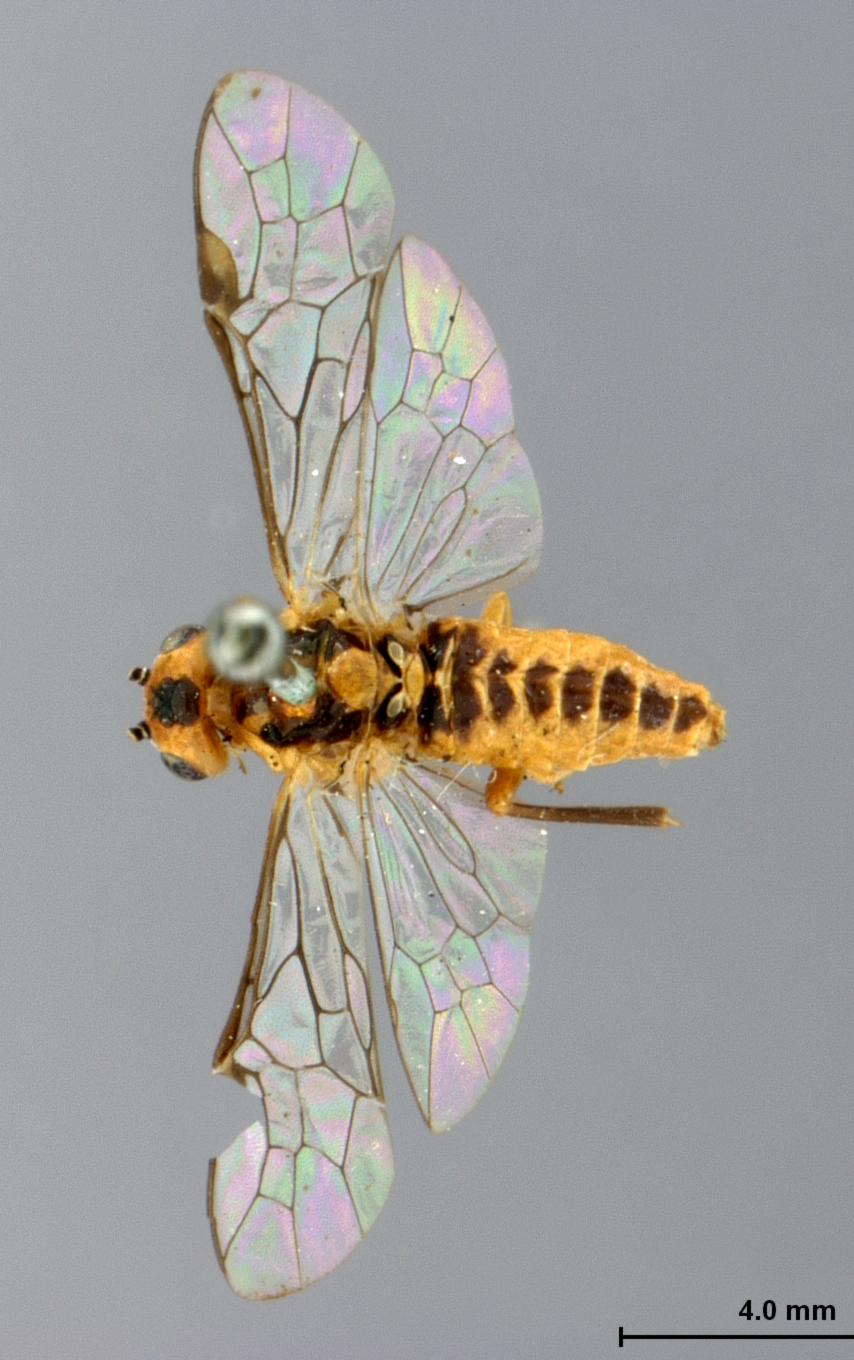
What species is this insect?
Nematus similaris
